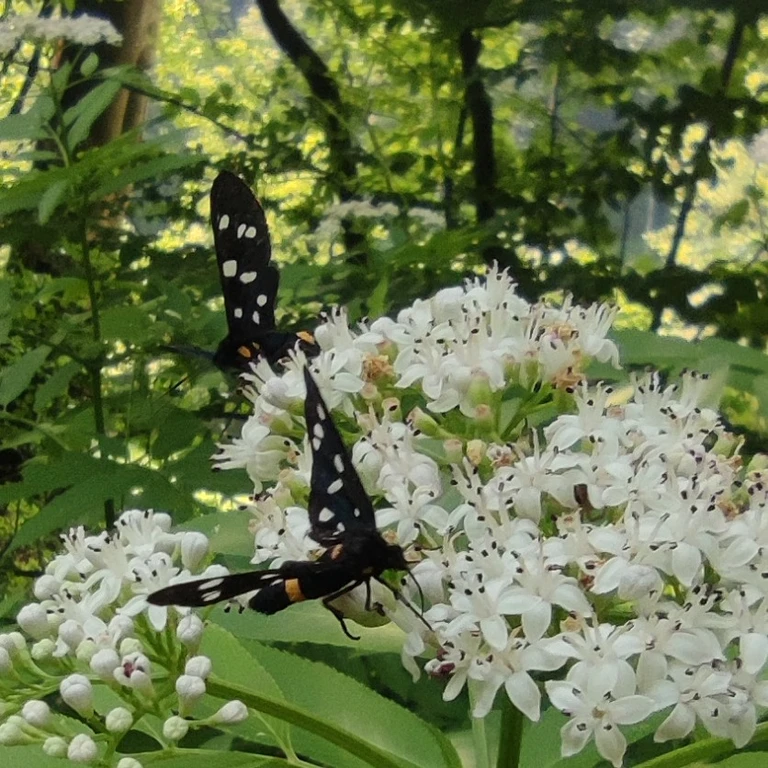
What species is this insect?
Amata phegea
